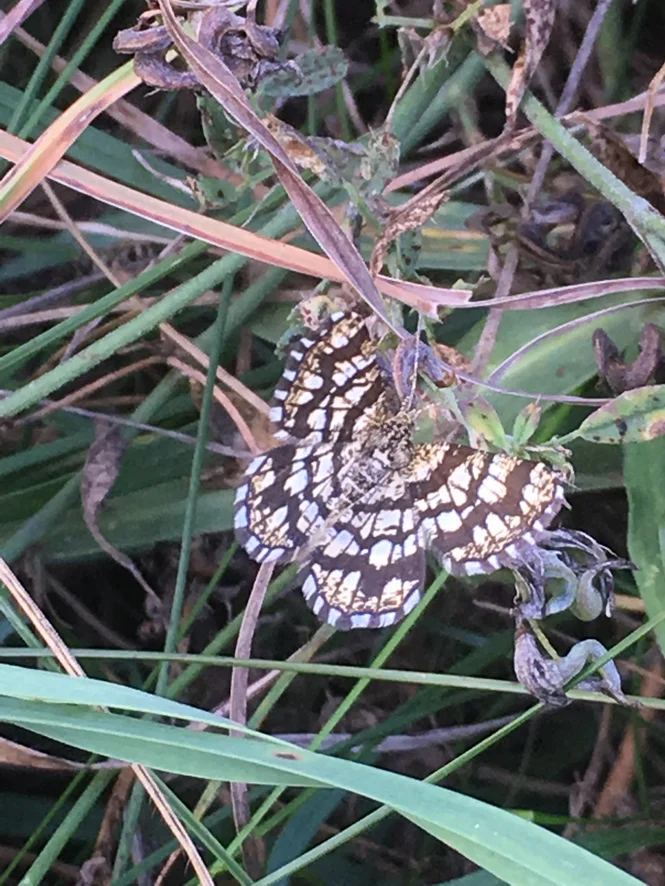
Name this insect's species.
Chiasmia clathrata
